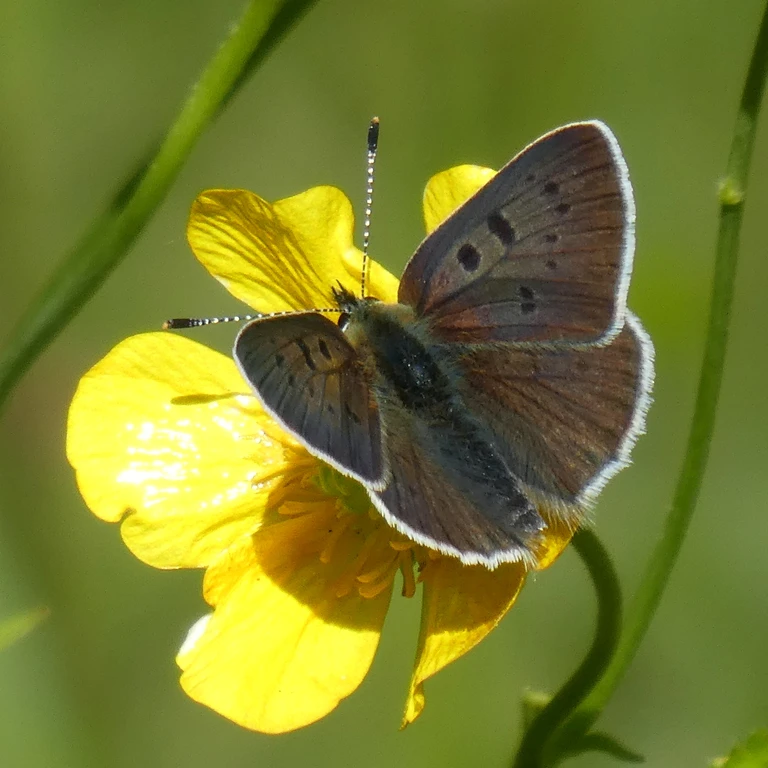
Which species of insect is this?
Lycaena tityrus (also Loweia tityrus)
